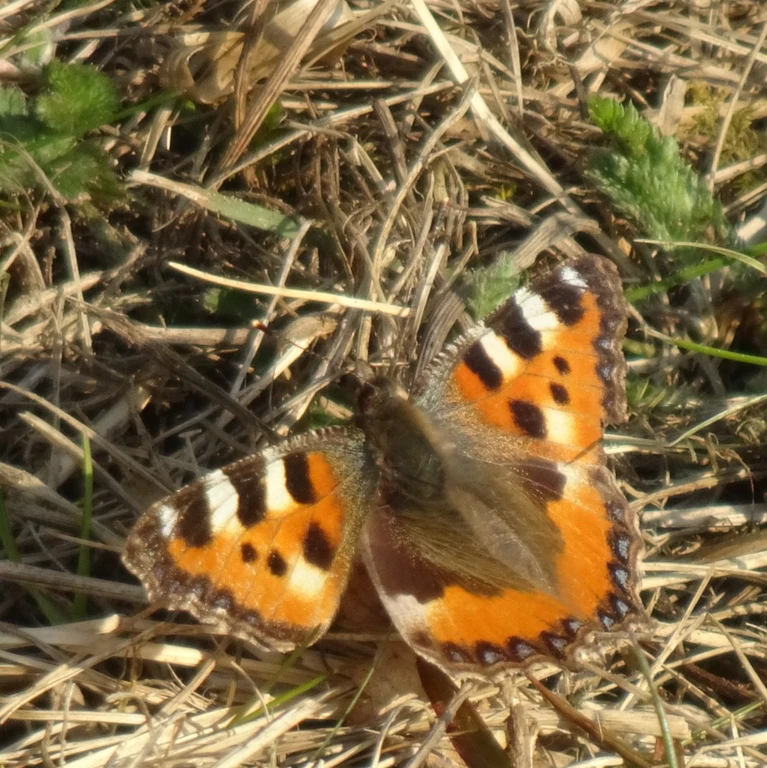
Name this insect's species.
Aglais urticae
